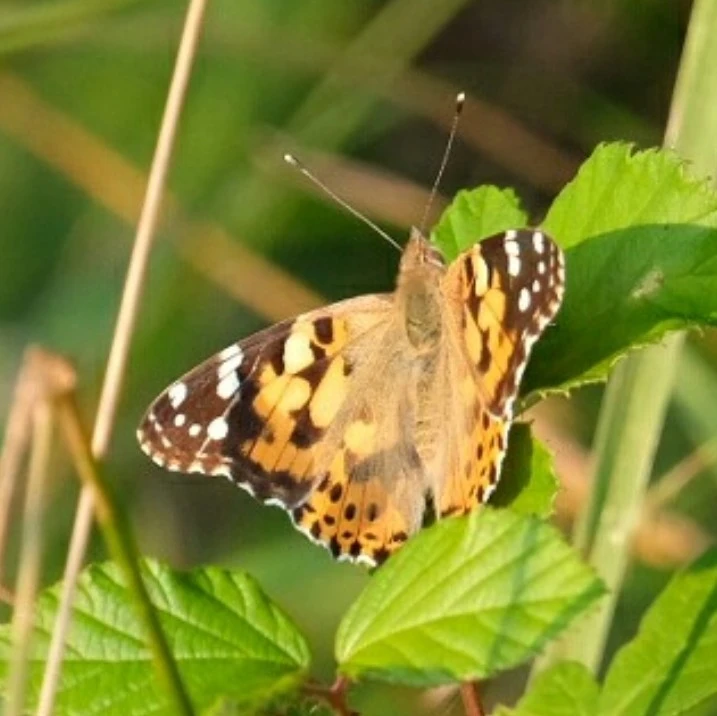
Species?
Vanessa cardui
